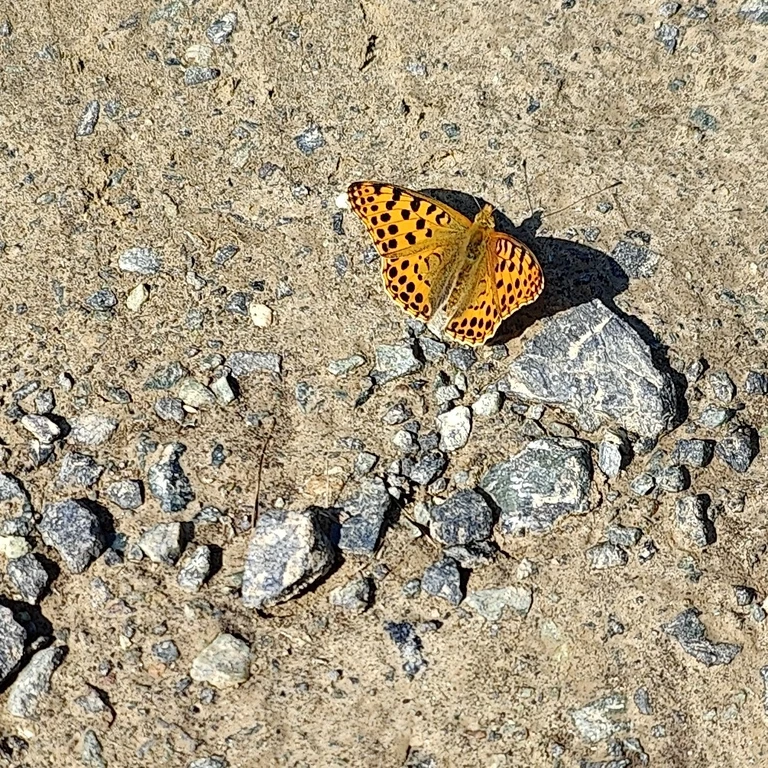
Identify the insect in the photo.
Issoria lathonia
